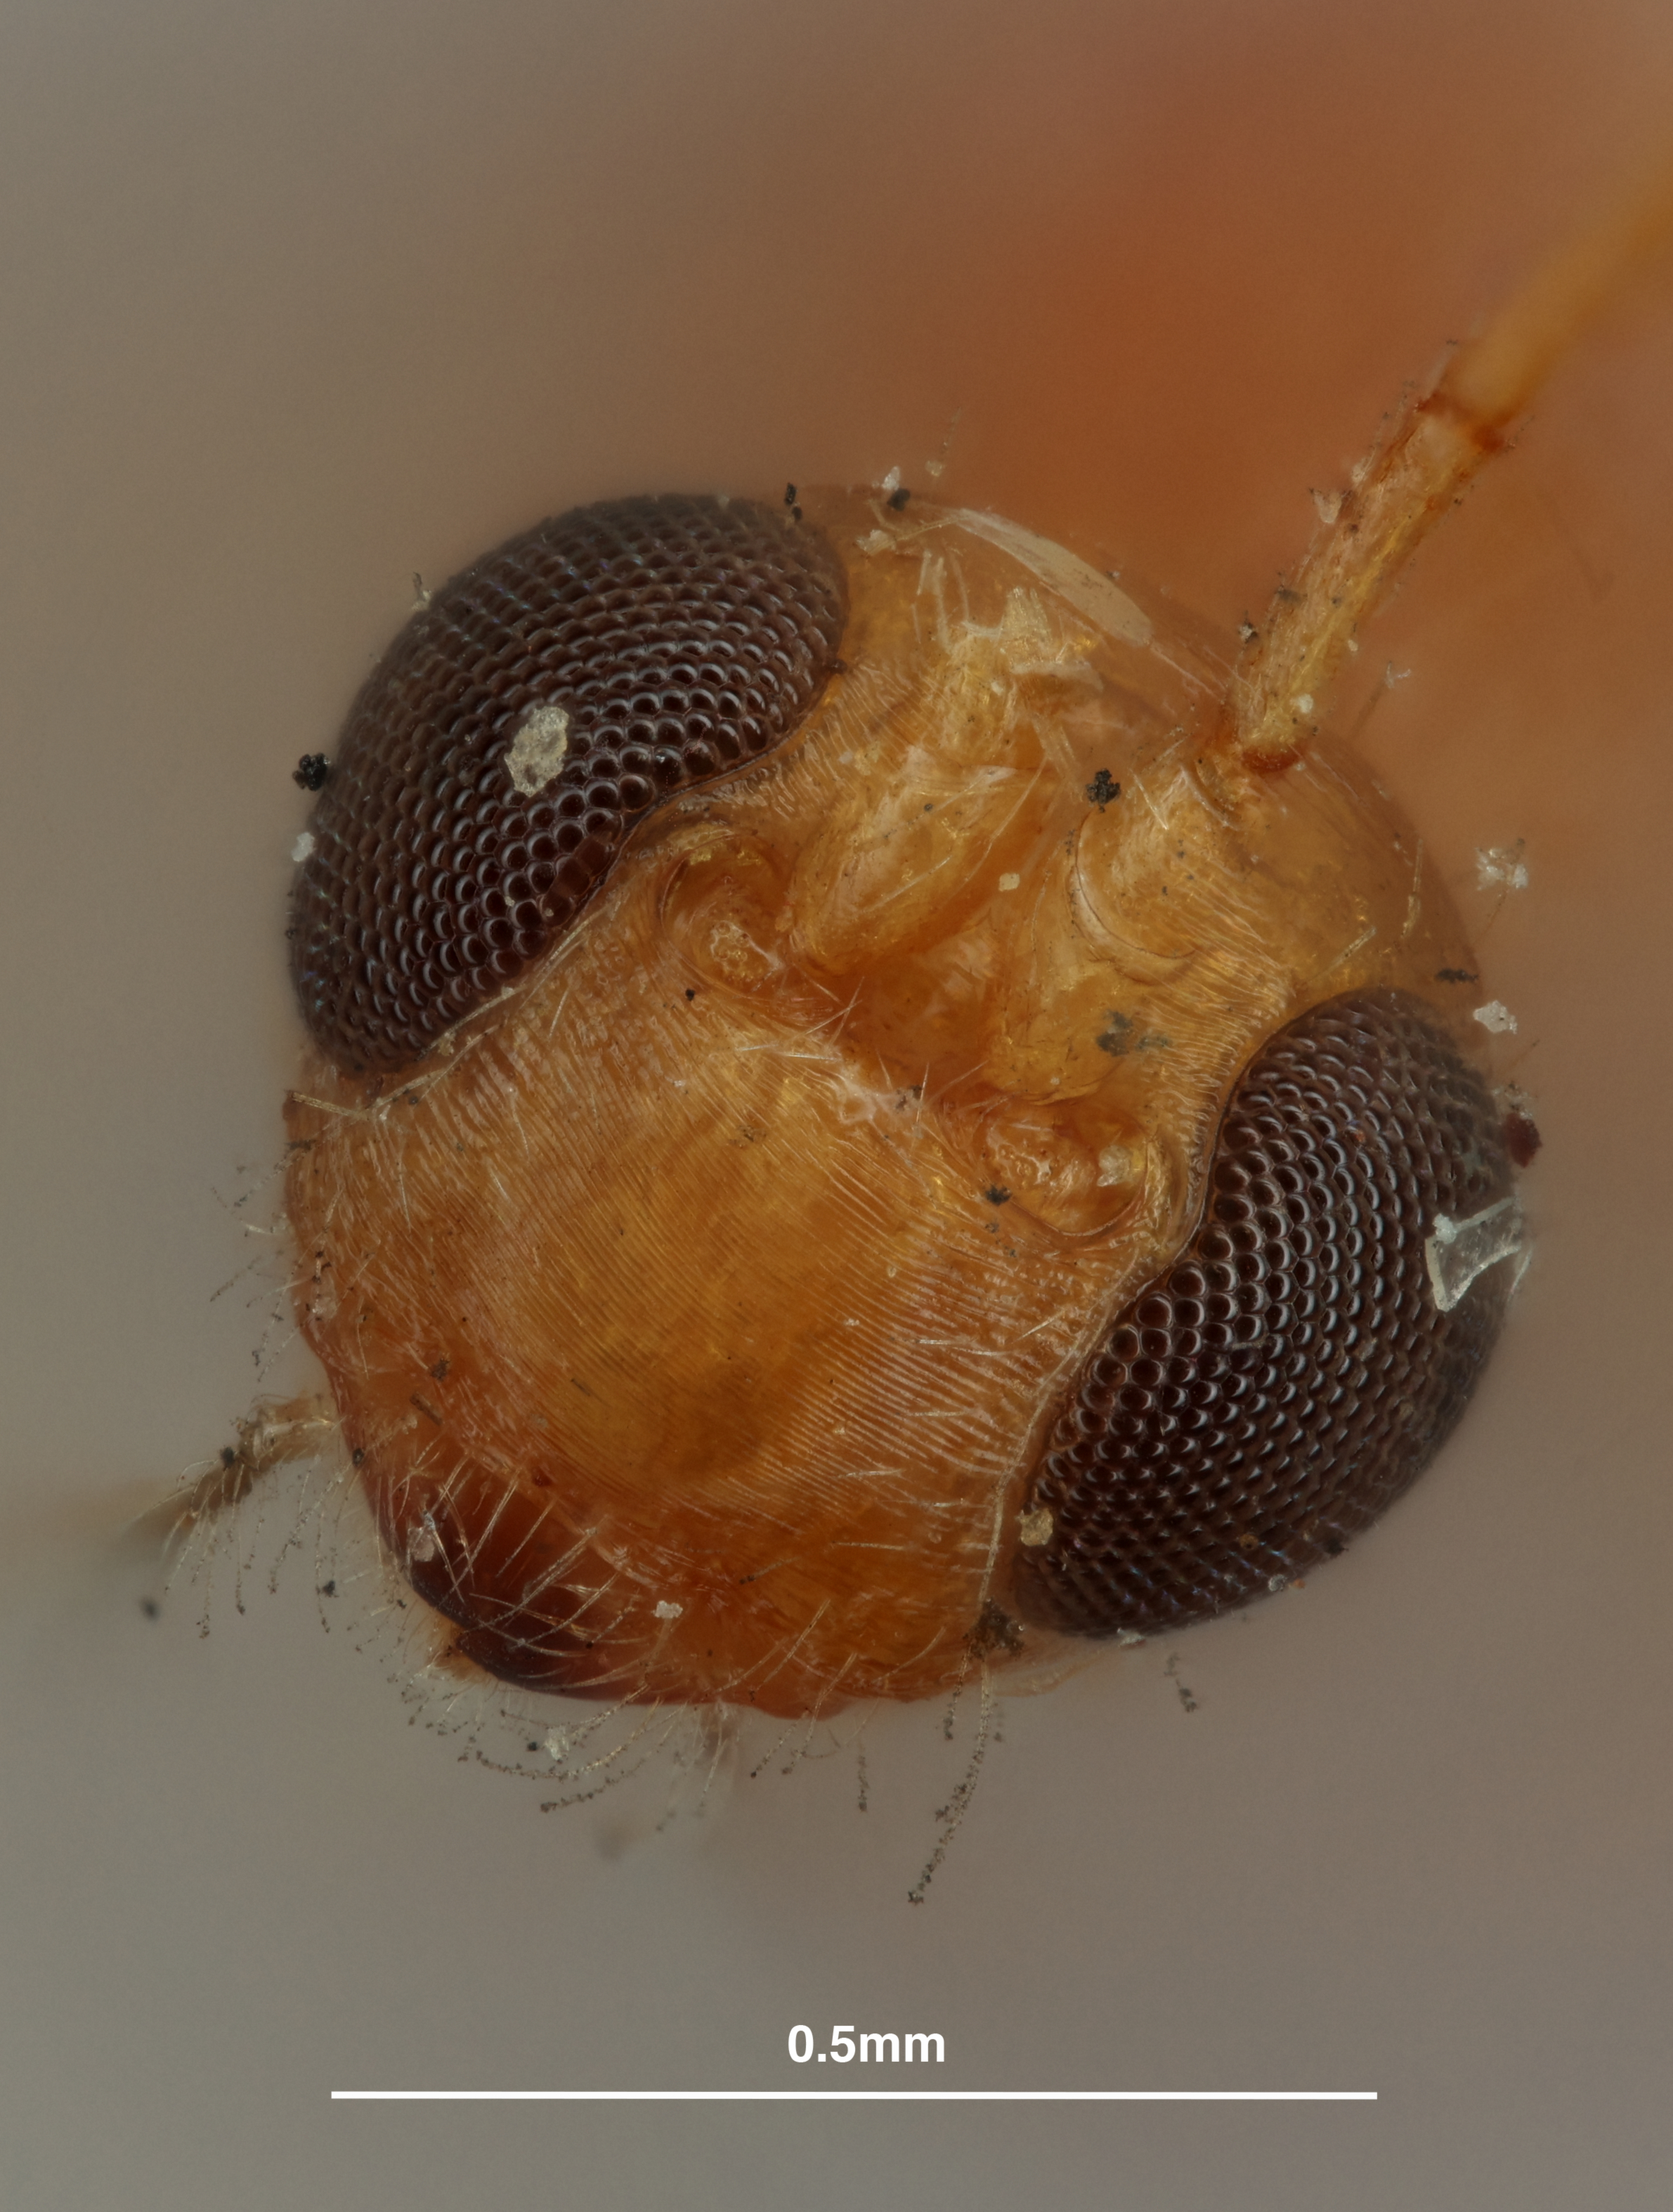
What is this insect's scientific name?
Spathius urios
